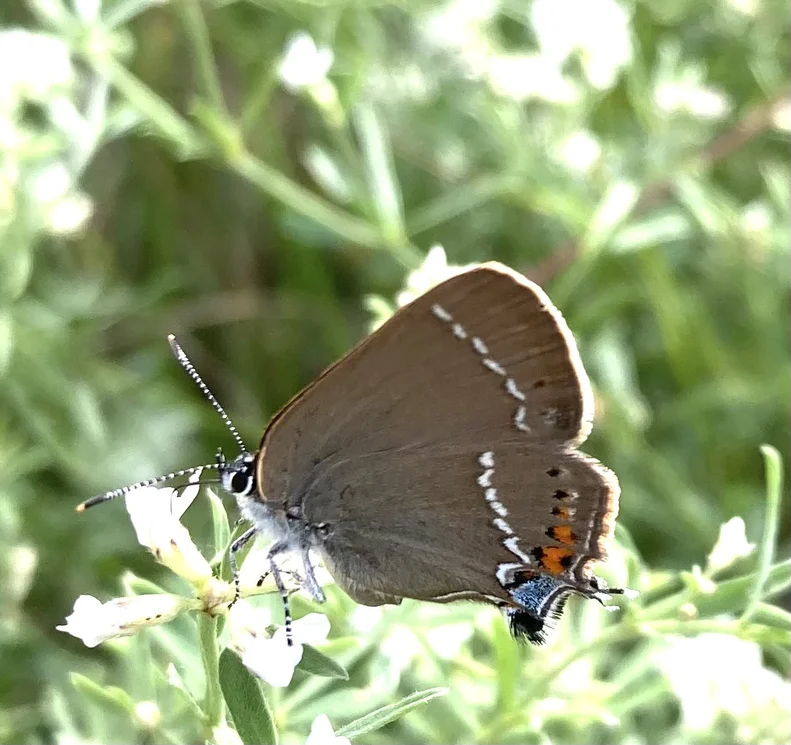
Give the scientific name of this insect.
Satyrium spini (also Tuttiola spini)
